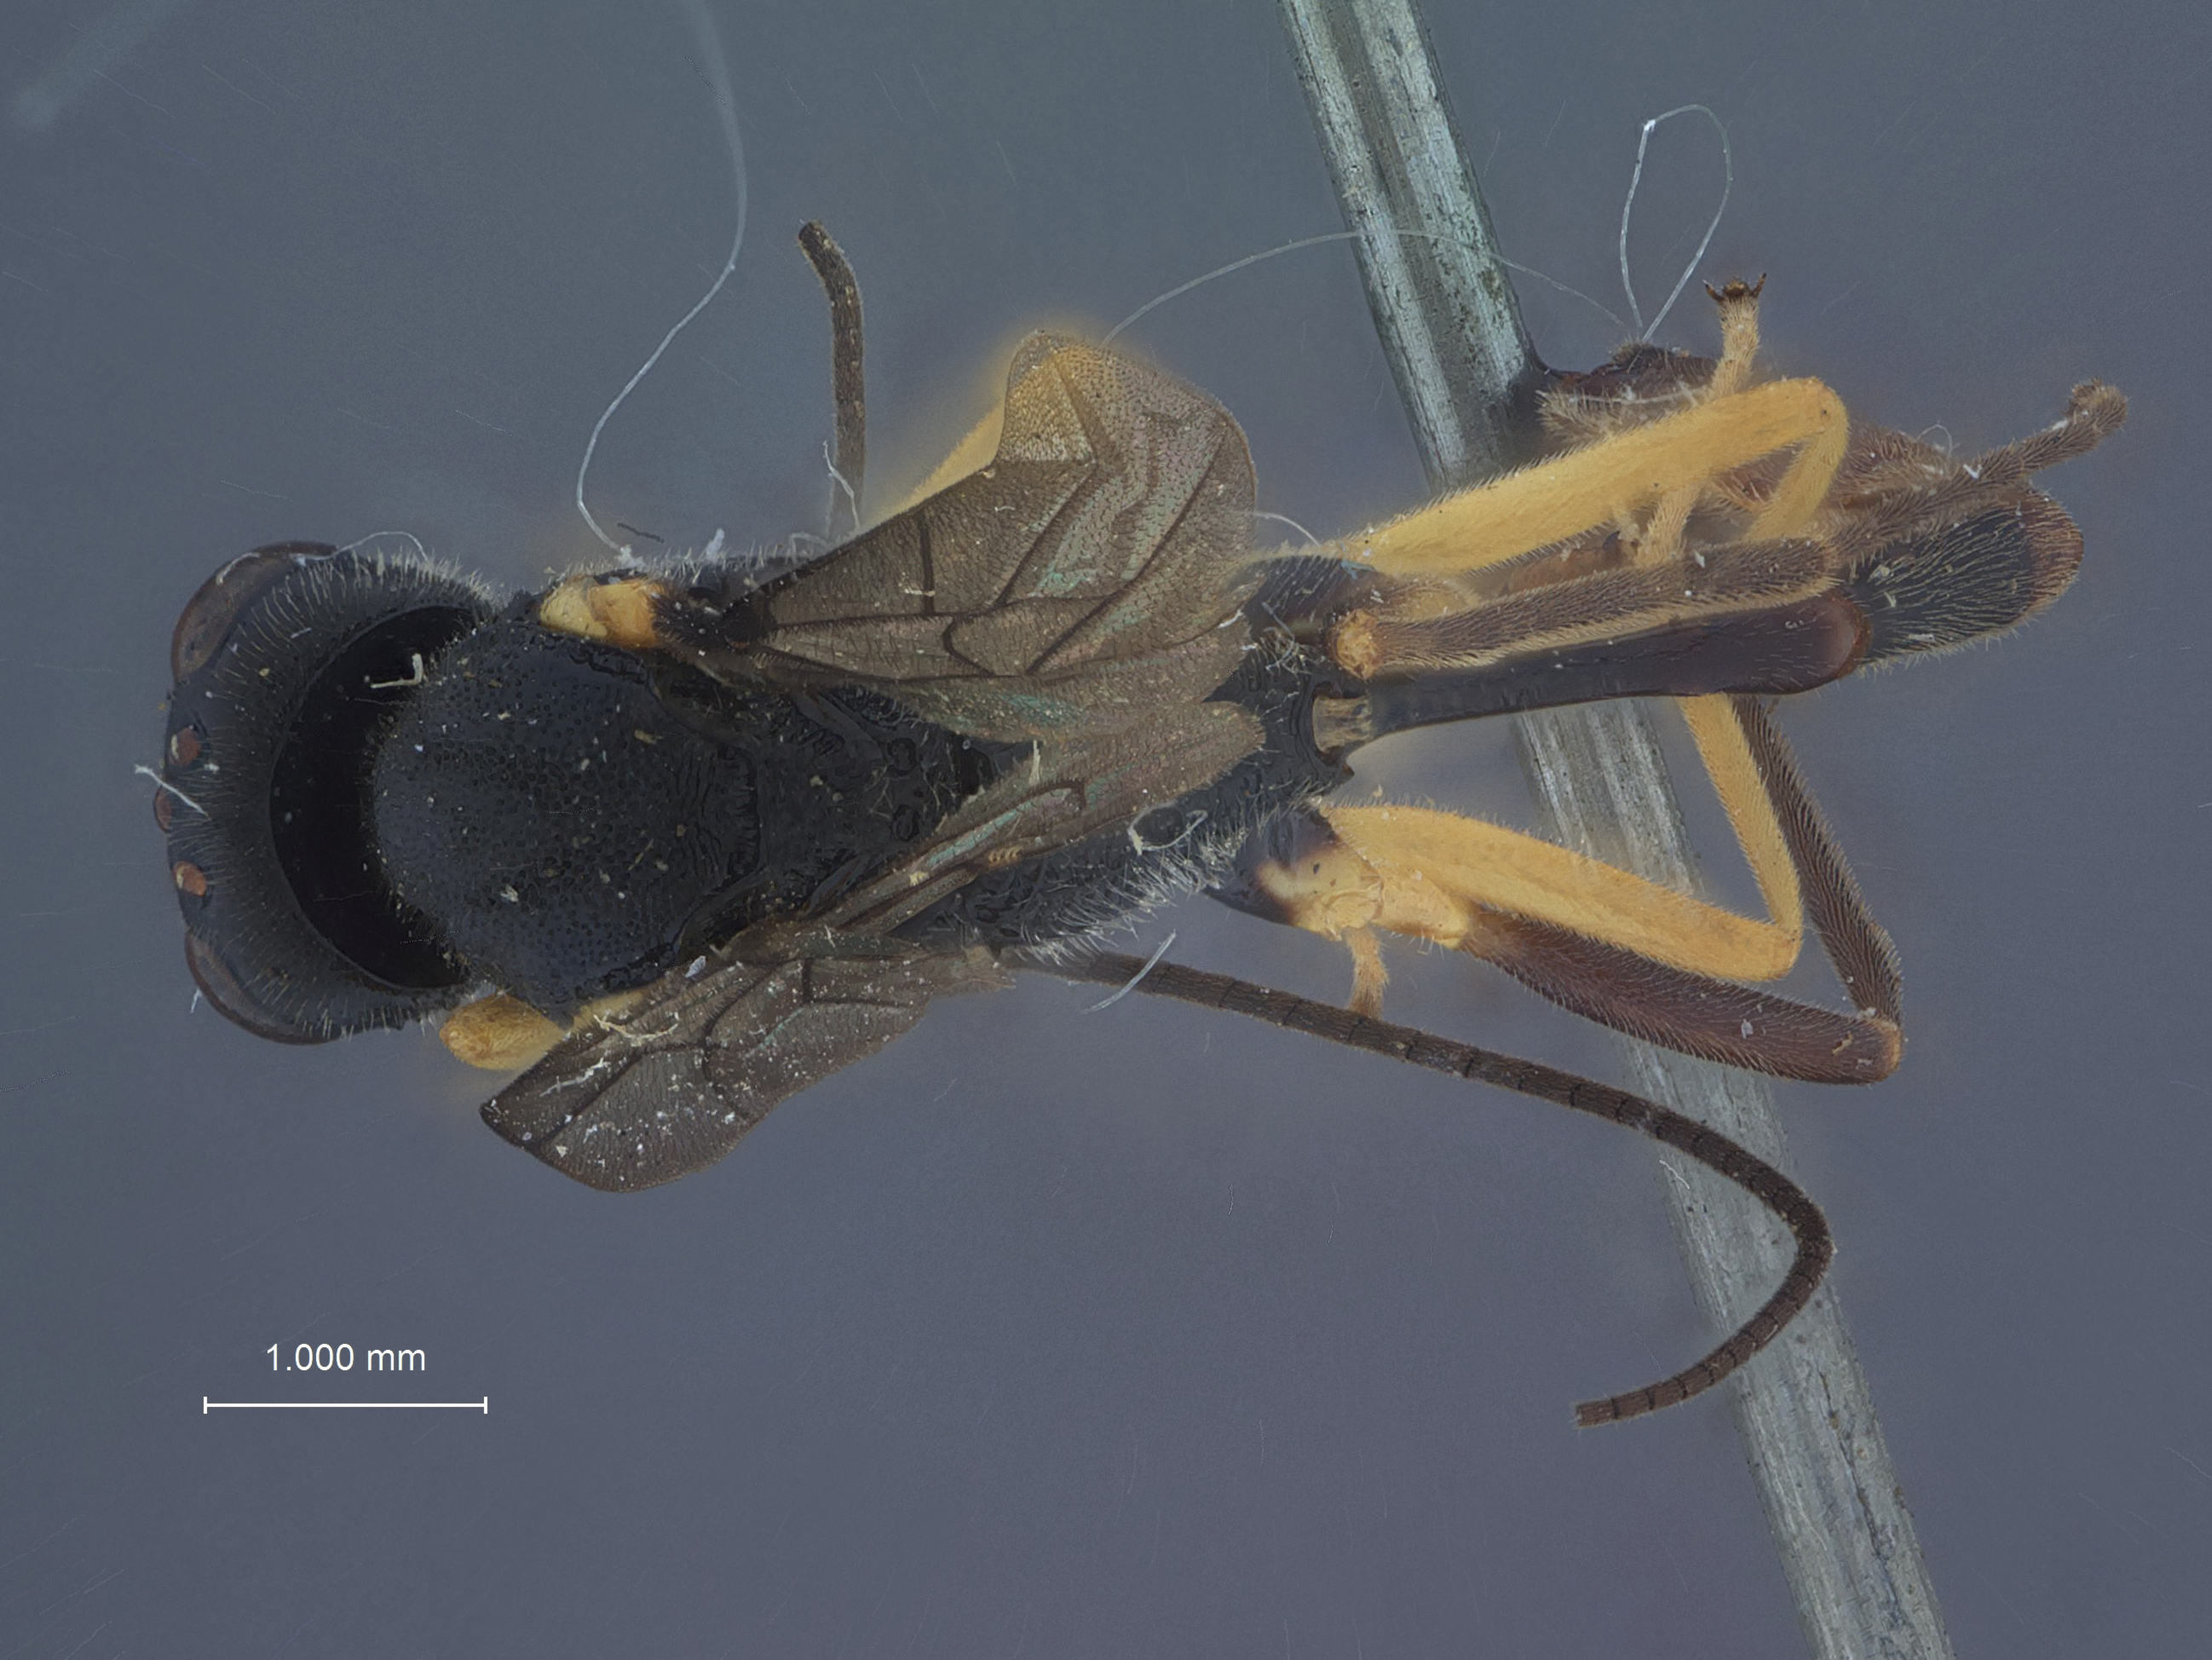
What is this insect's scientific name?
Idechthis patulus
